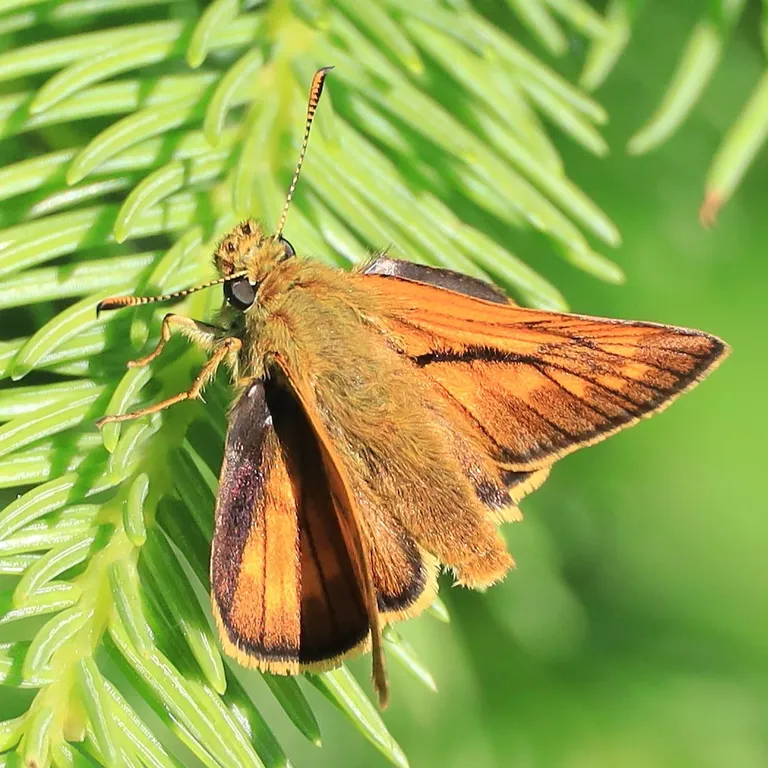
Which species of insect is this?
Ochlodes sylvanus (also Ochlodes venata)
